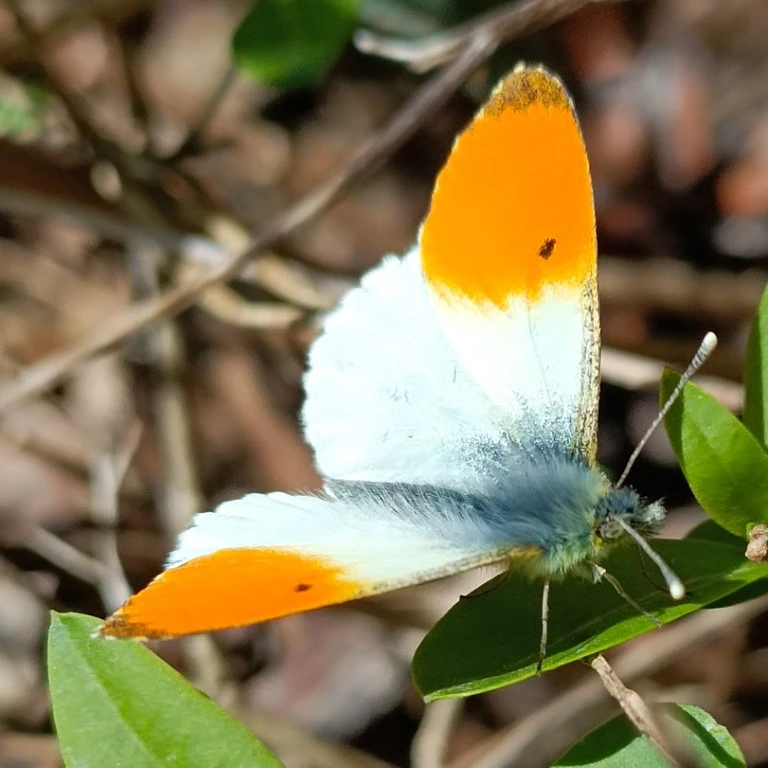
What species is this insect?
Anthocharis cardamines
